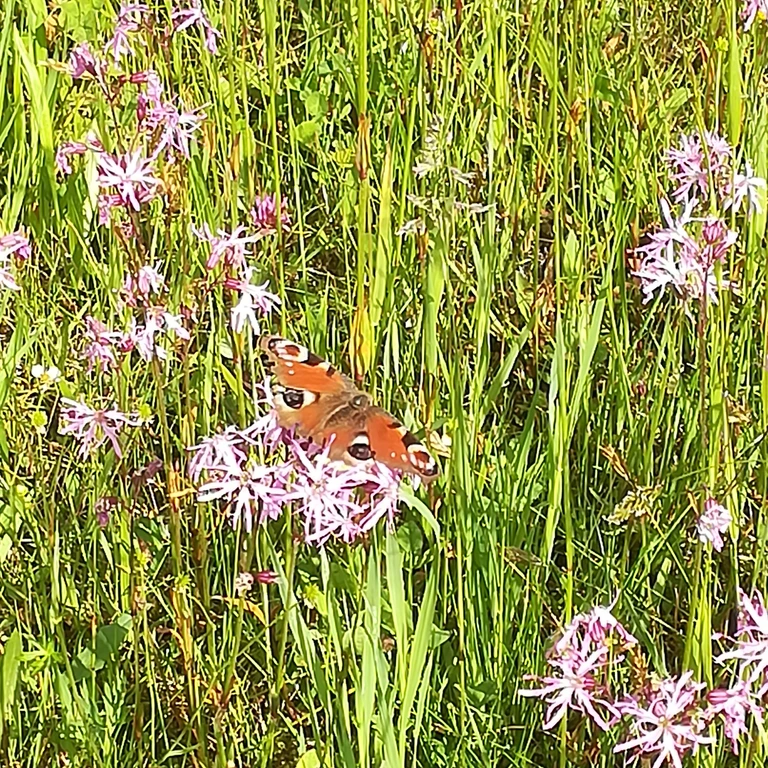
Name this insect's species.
Aglais io
